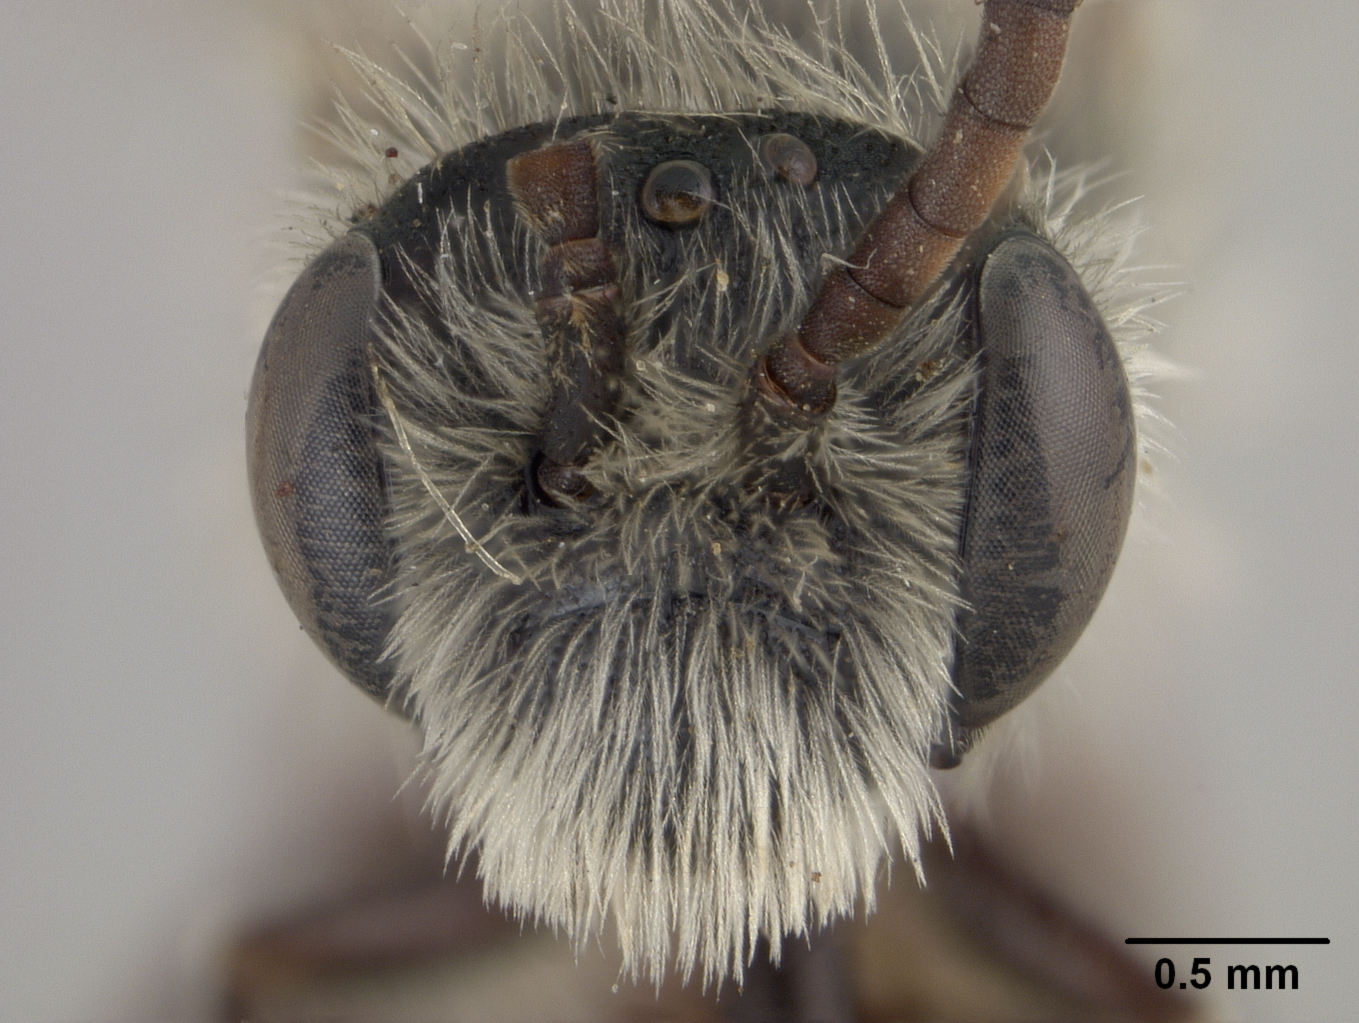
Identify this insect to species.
Andrena sphecodiniformis
